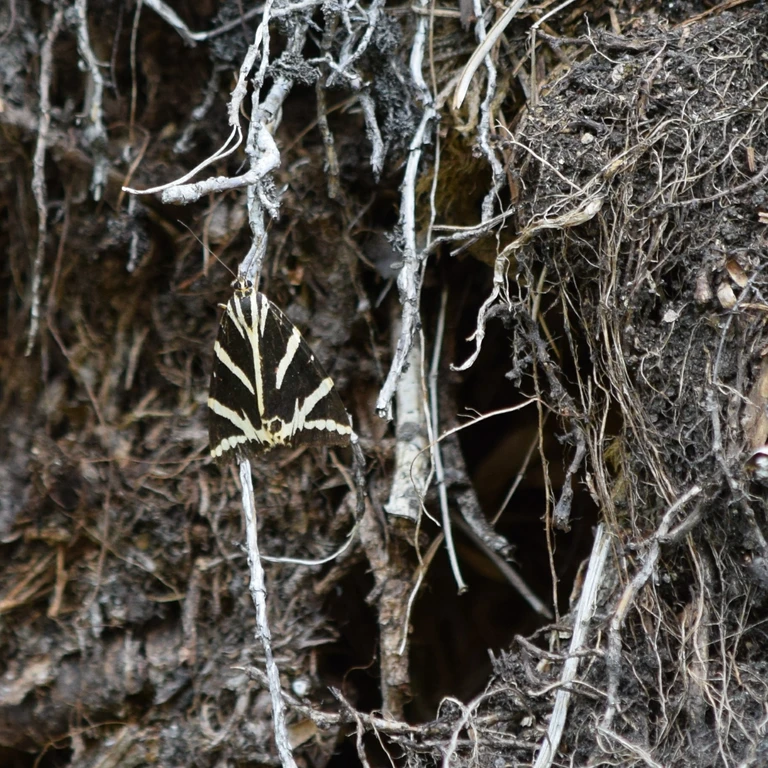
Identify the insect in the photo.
Euplagia quadripunctaria
